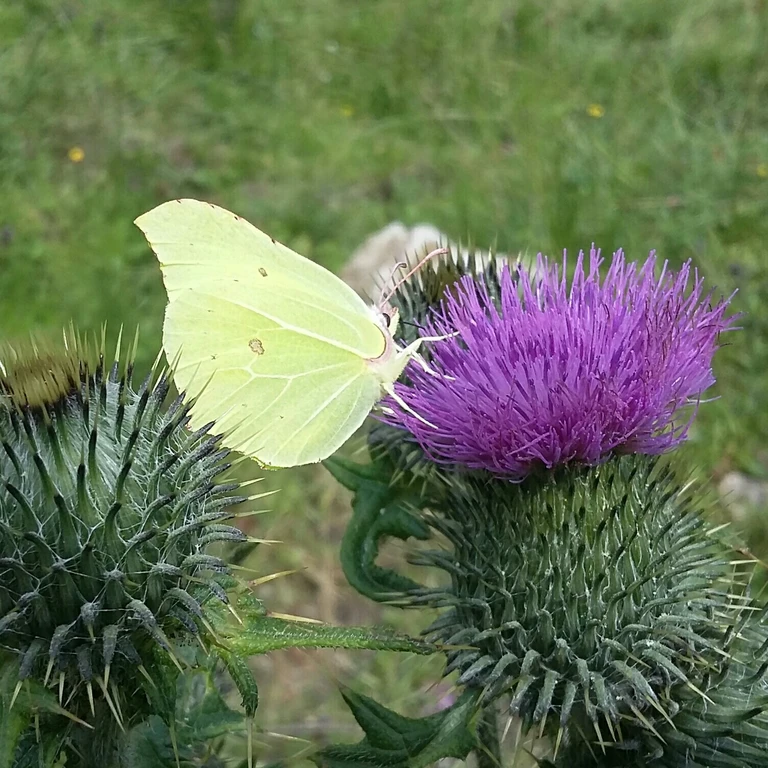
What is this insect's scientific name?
Gonepteryx rhamni
